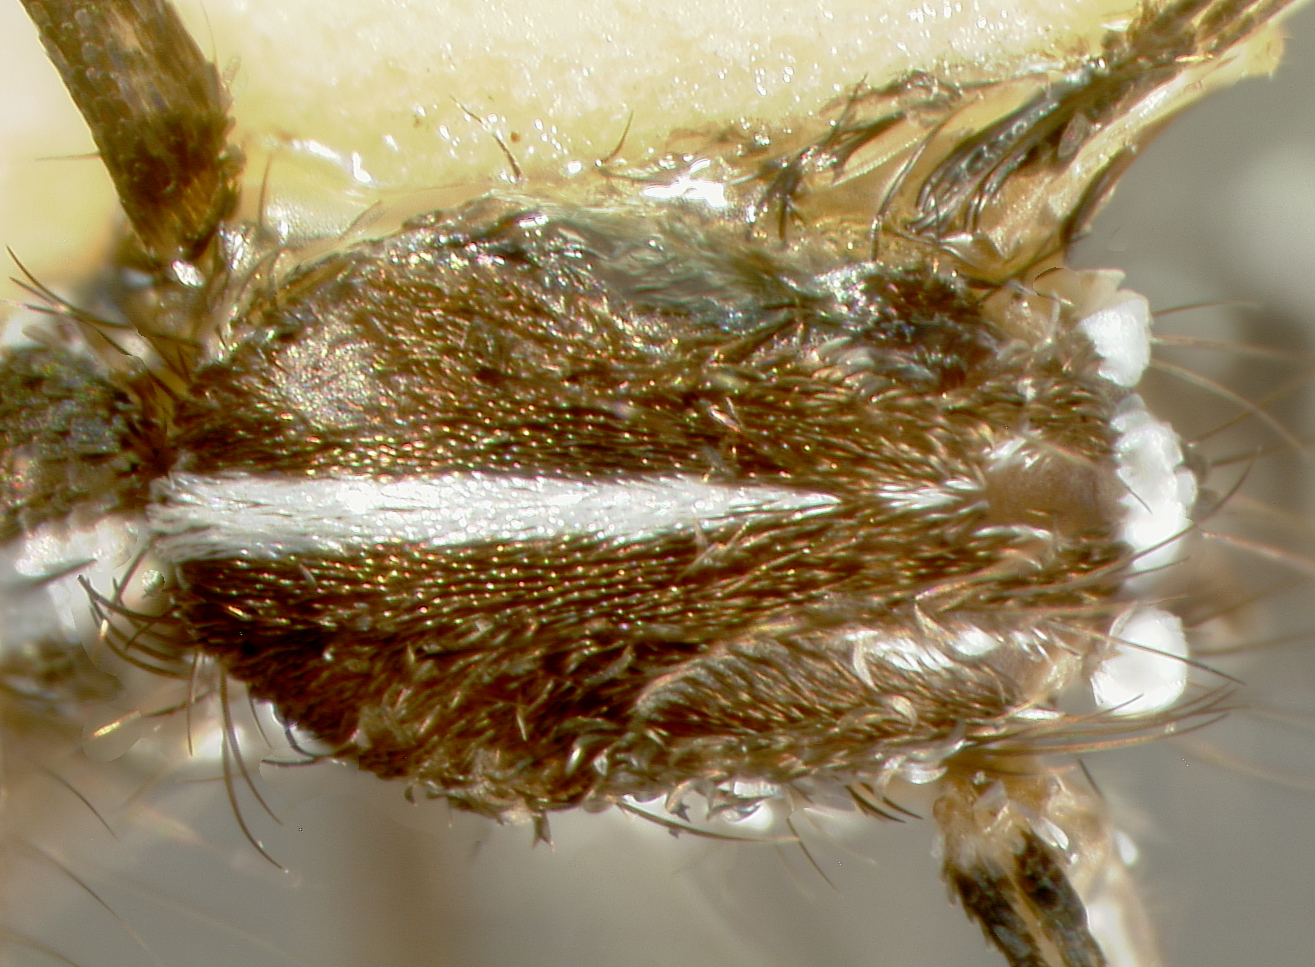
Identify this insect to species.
Aedes albopictus
